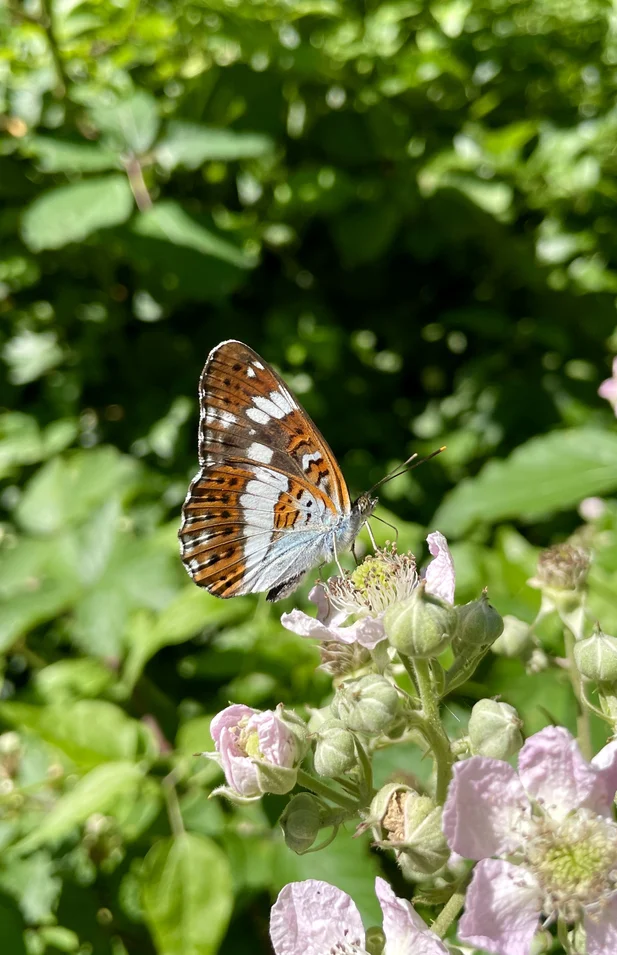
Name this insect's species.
Limenitis camilla (also Ladoga camilla)
